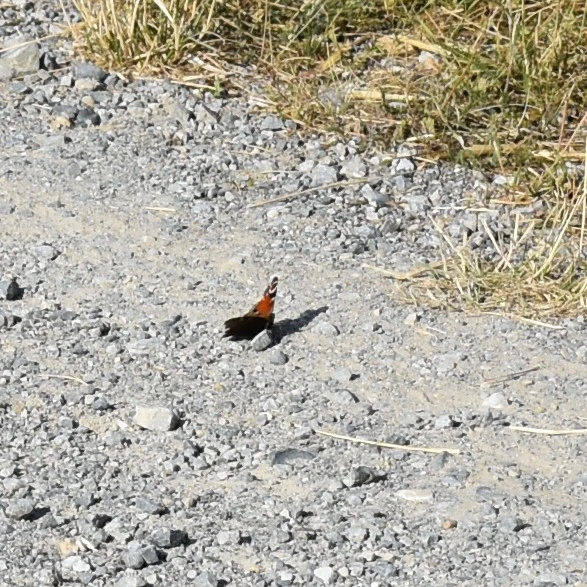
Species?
Aglais io
